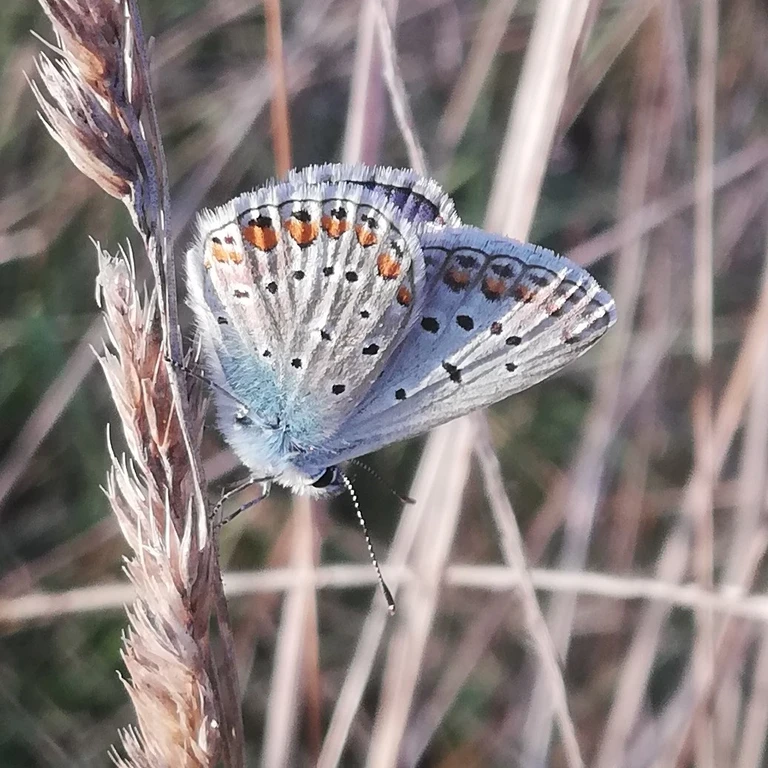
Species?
Polyommatus icarus
